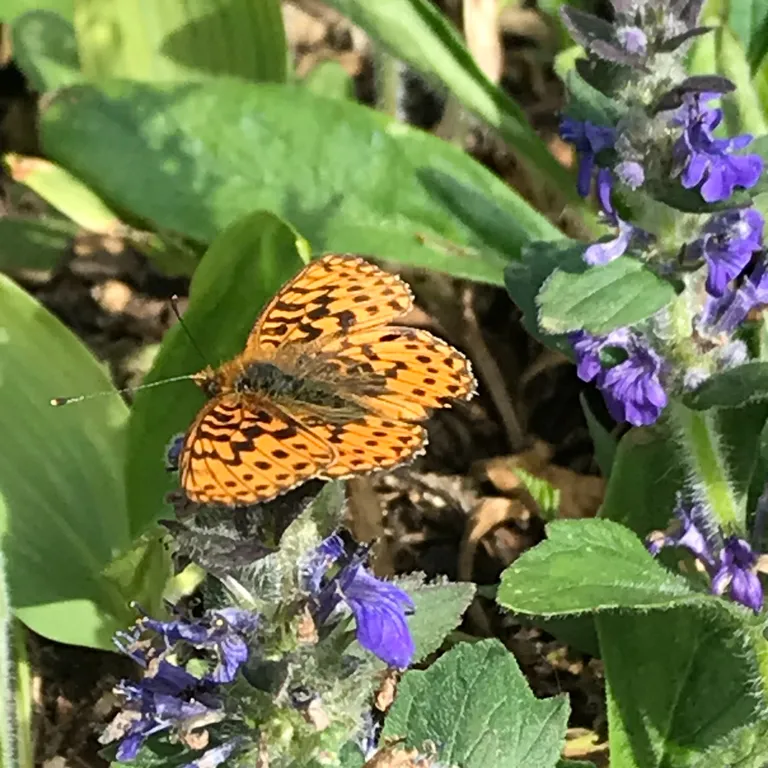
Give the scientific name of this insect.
Boloria euphrosyne (also Clossiana euphrosyne)
